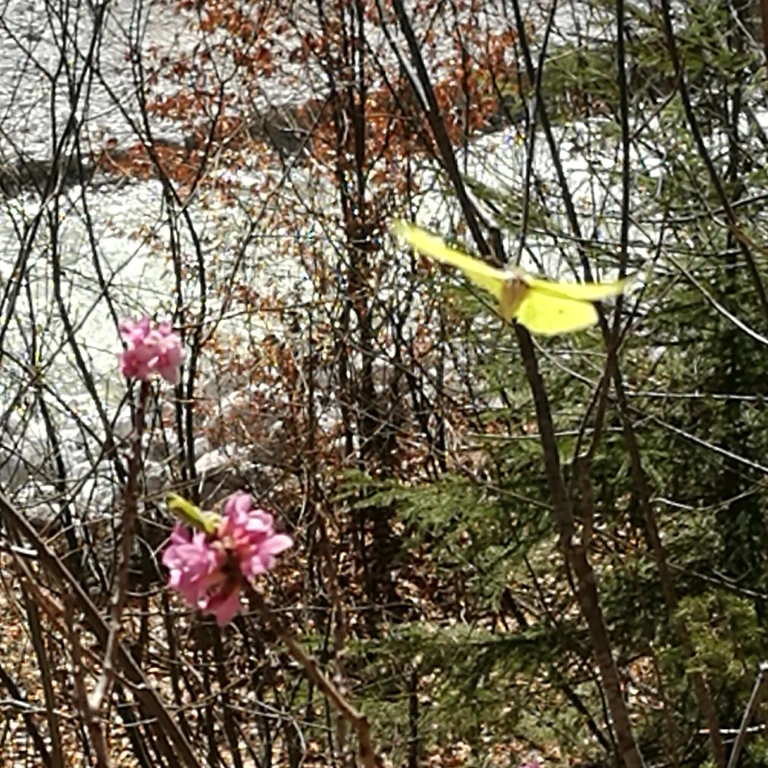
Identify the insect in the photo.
Gonepteryx rhamni
